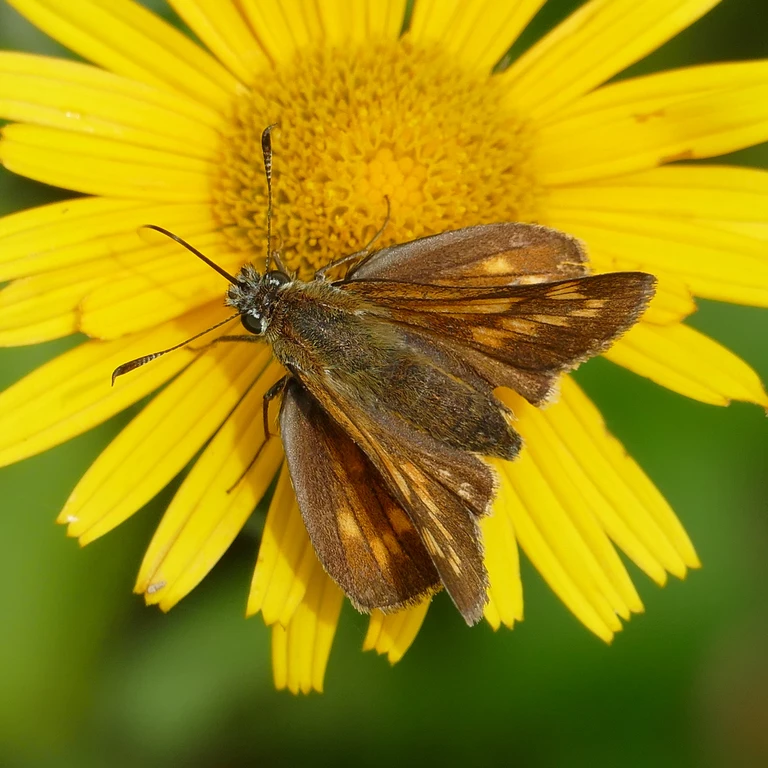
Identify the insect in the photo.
Ochlodes sylvanus (also Ochlodes venata)
